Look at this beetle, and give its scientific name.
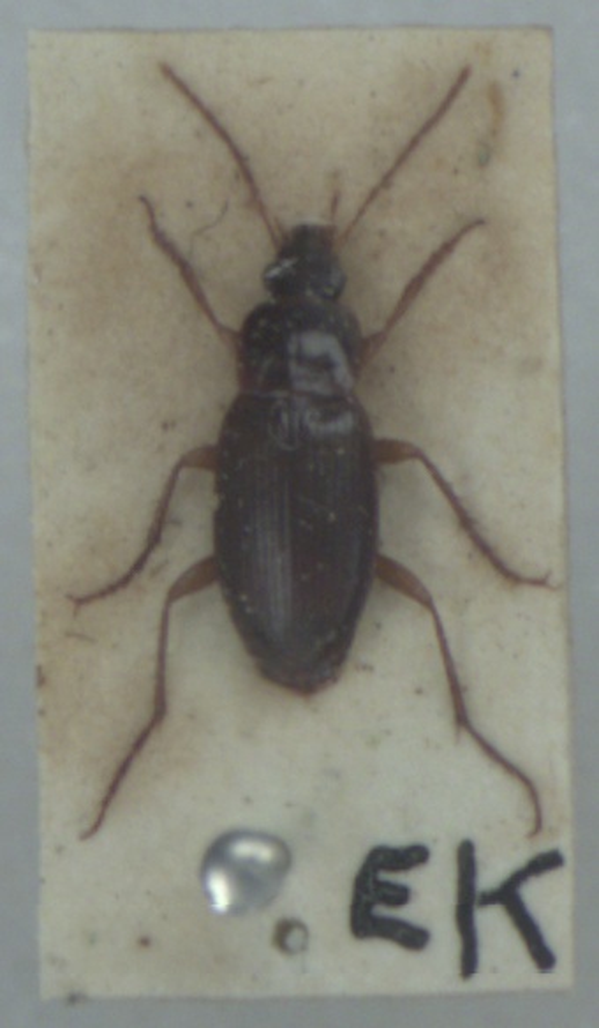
Calathus mollis
